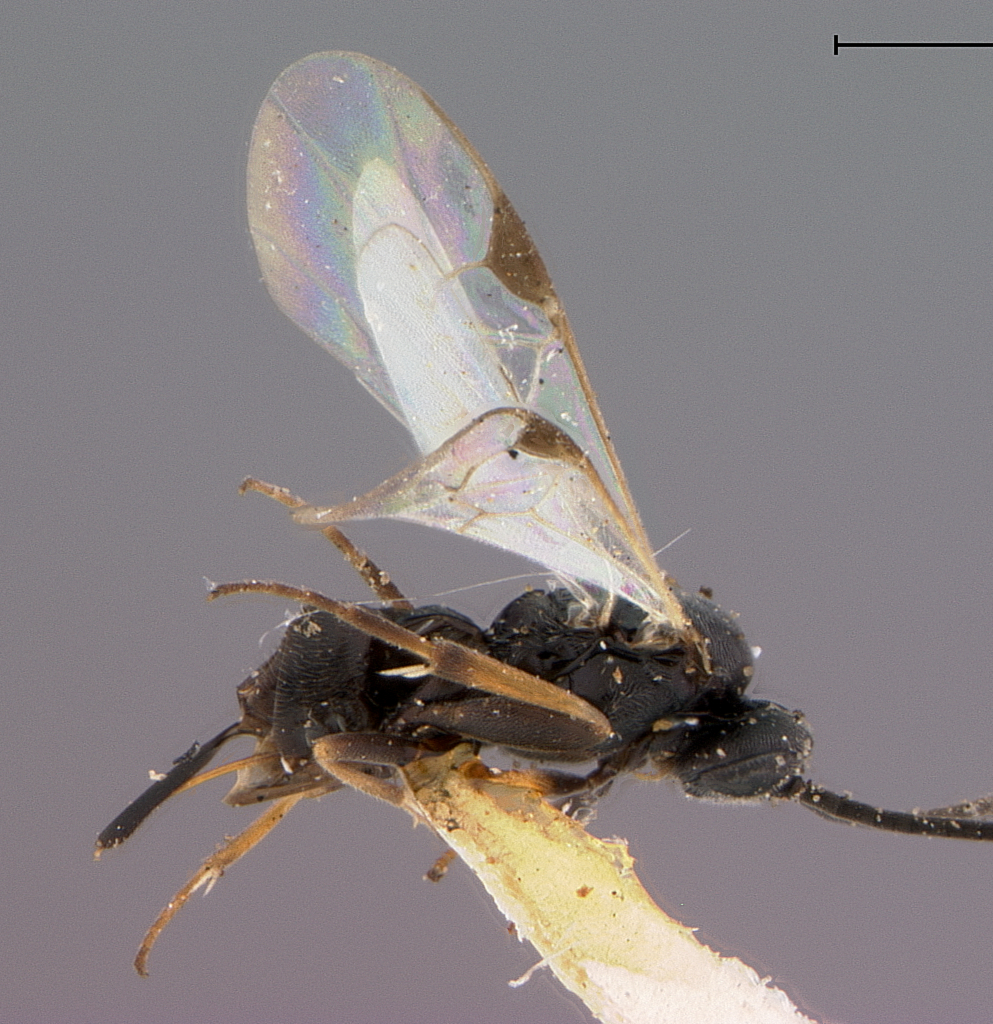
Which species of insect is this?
Apanteles isleyi
